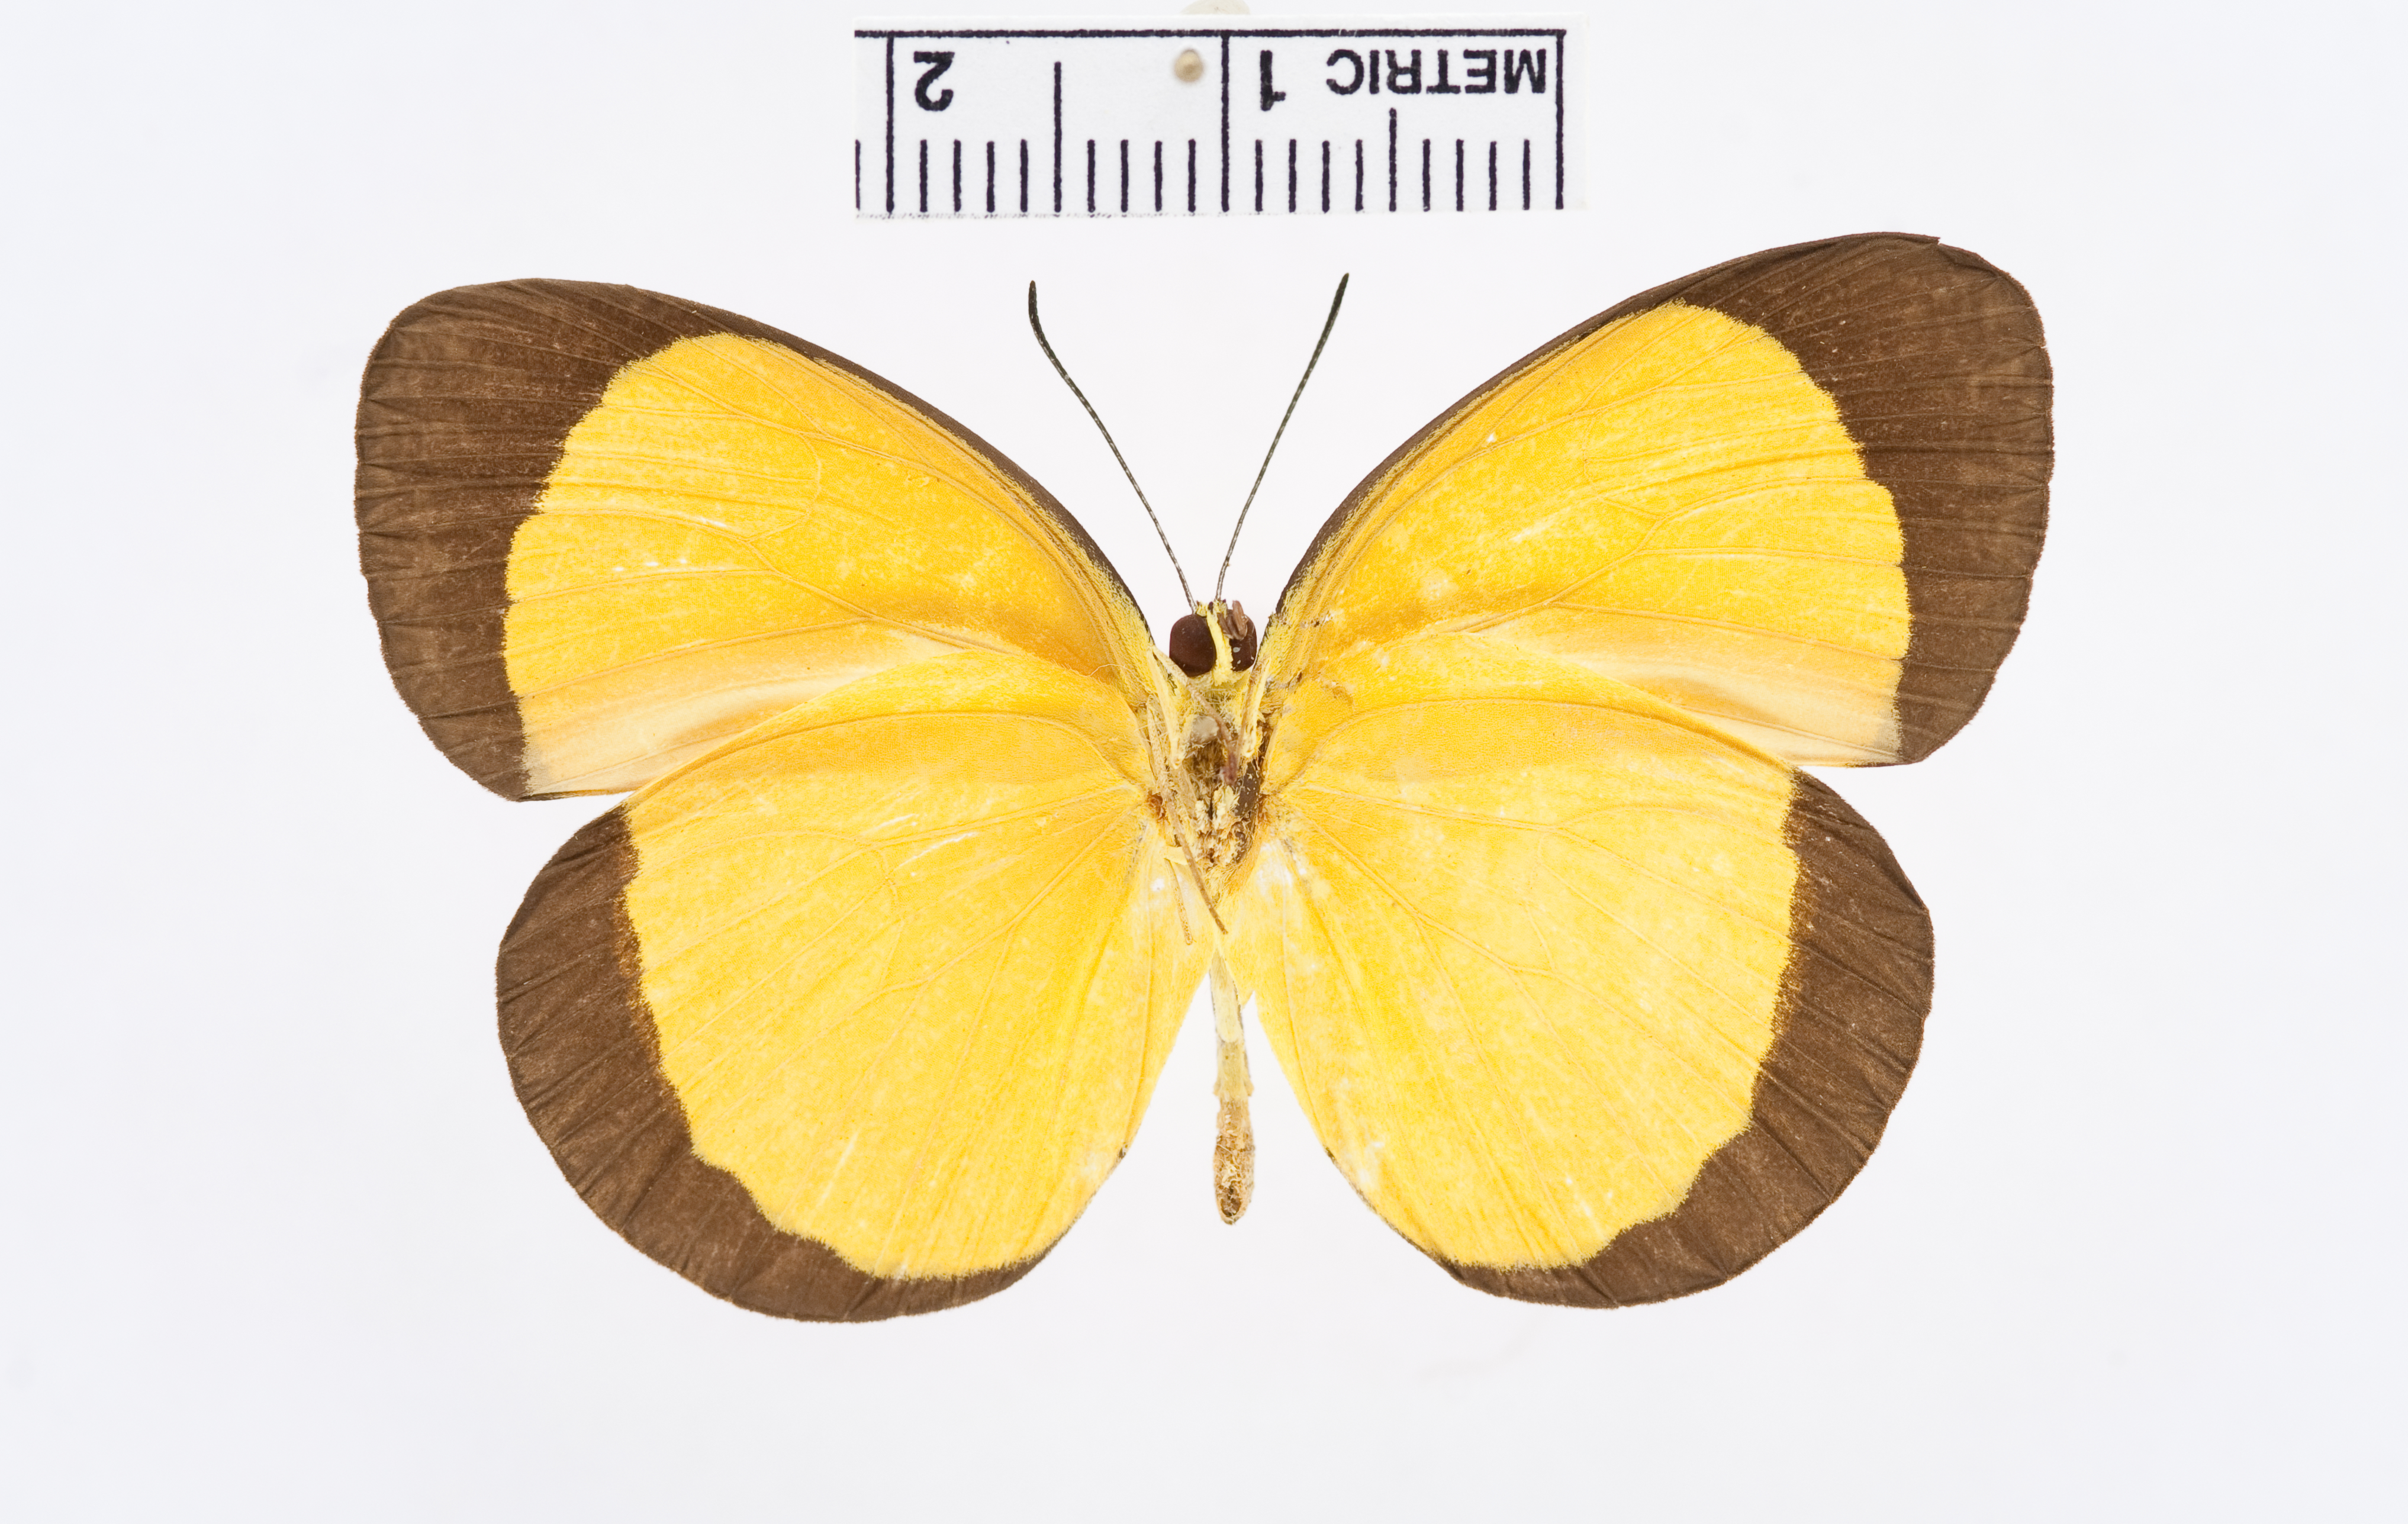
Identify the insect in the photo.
Eurema candida
